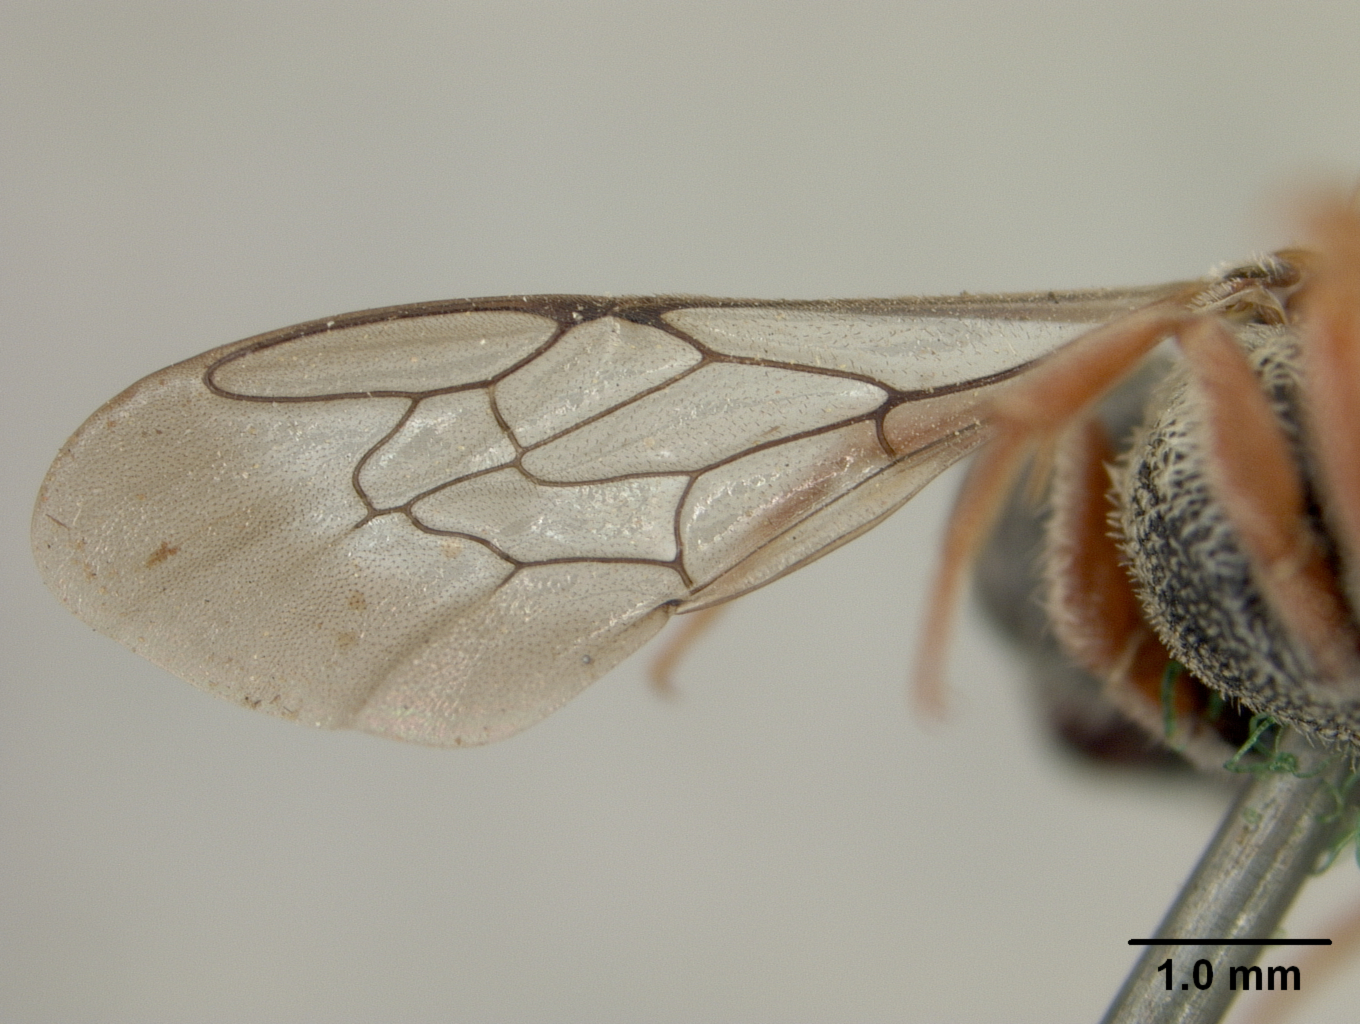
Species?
Phileremus productus
